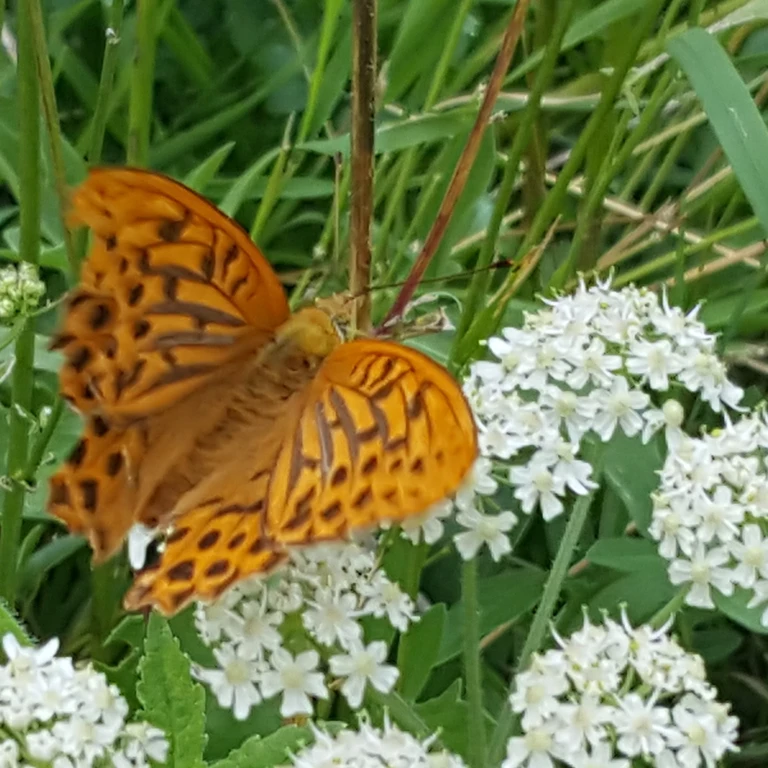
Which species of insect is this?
Argynnis paphia
